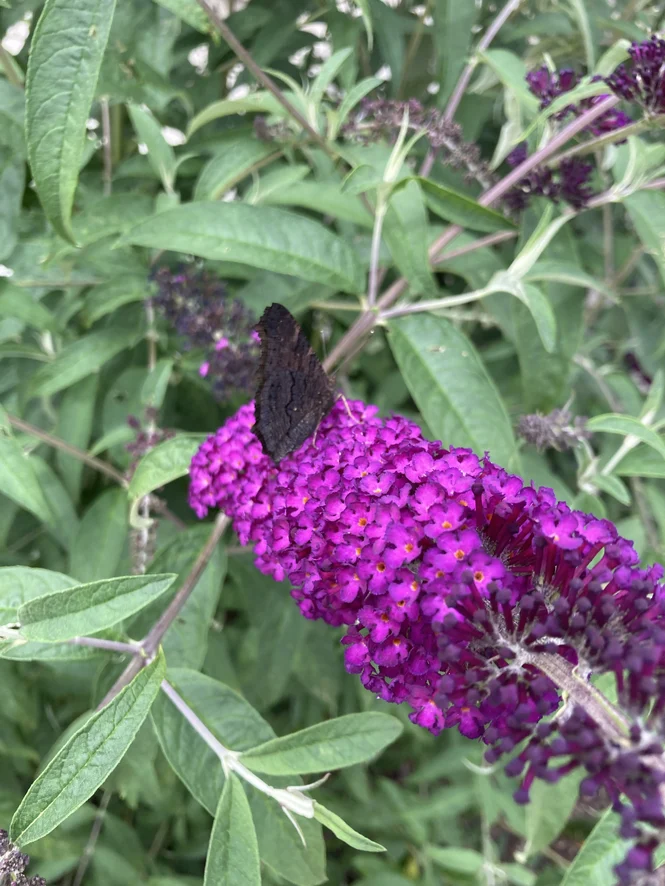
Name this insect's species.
Aglais io
